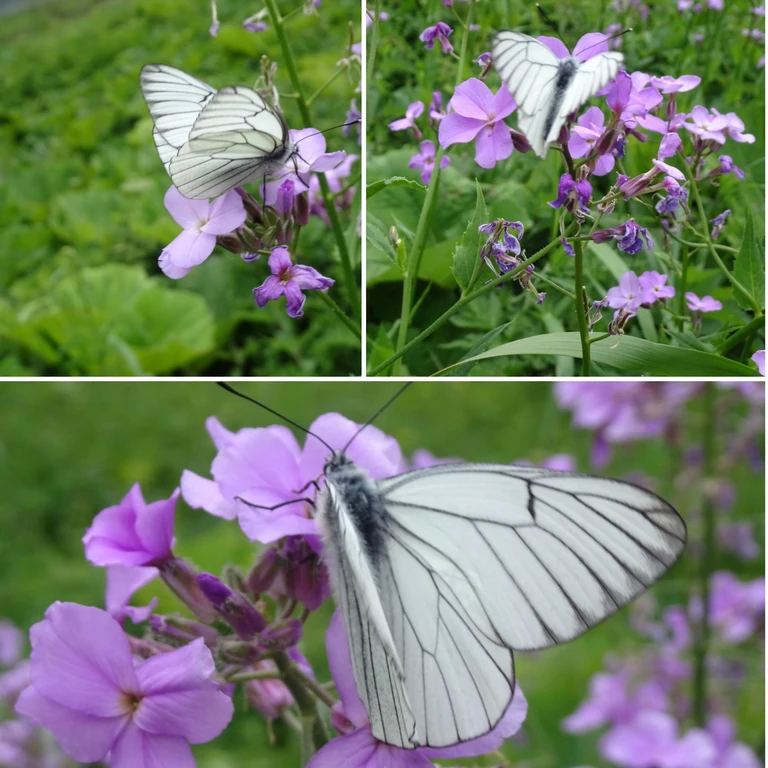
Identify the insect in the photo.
Aporia crataegi
